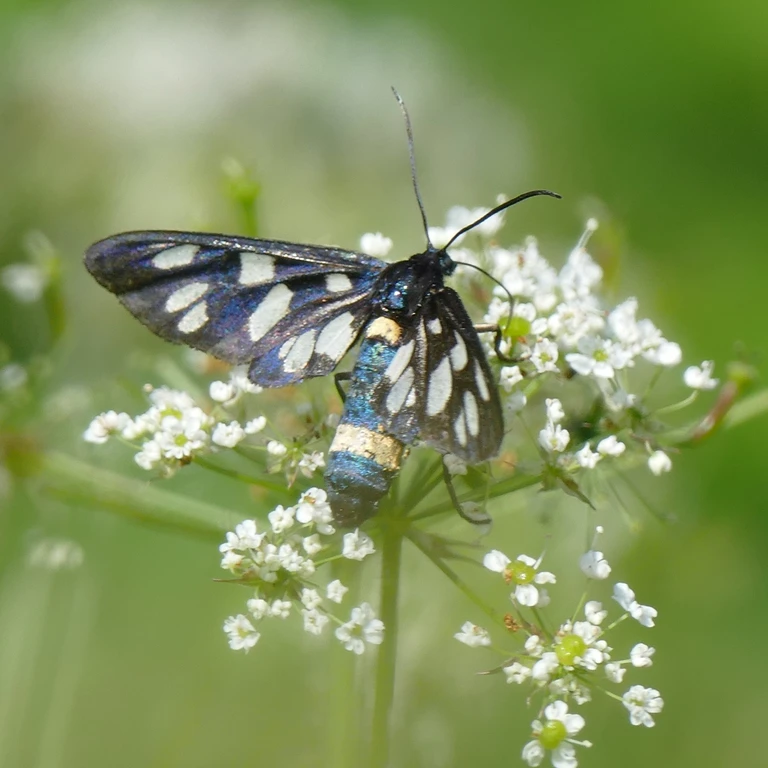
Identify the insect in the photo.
Amata phegea
